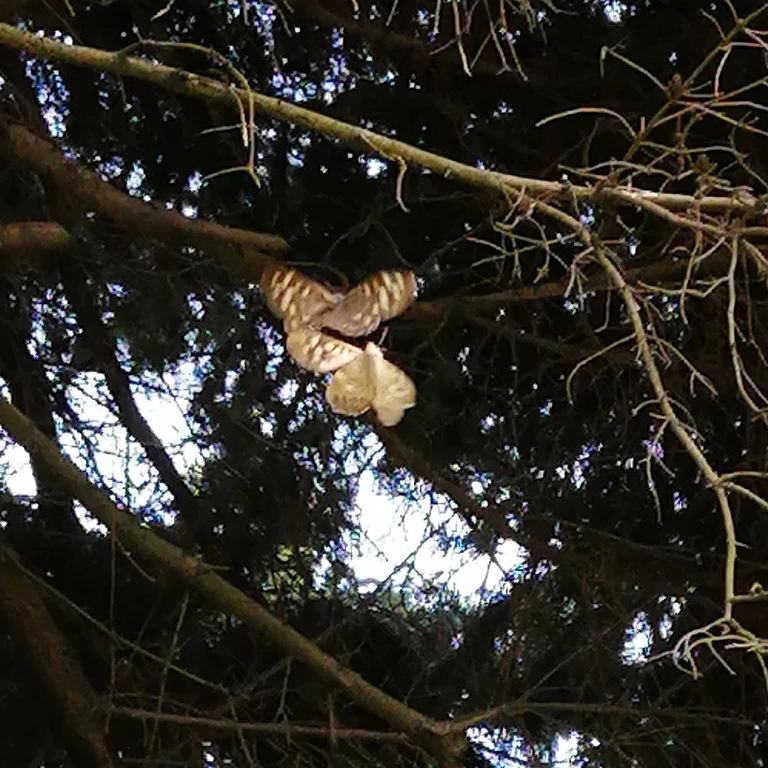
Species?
Pararge aegeria
